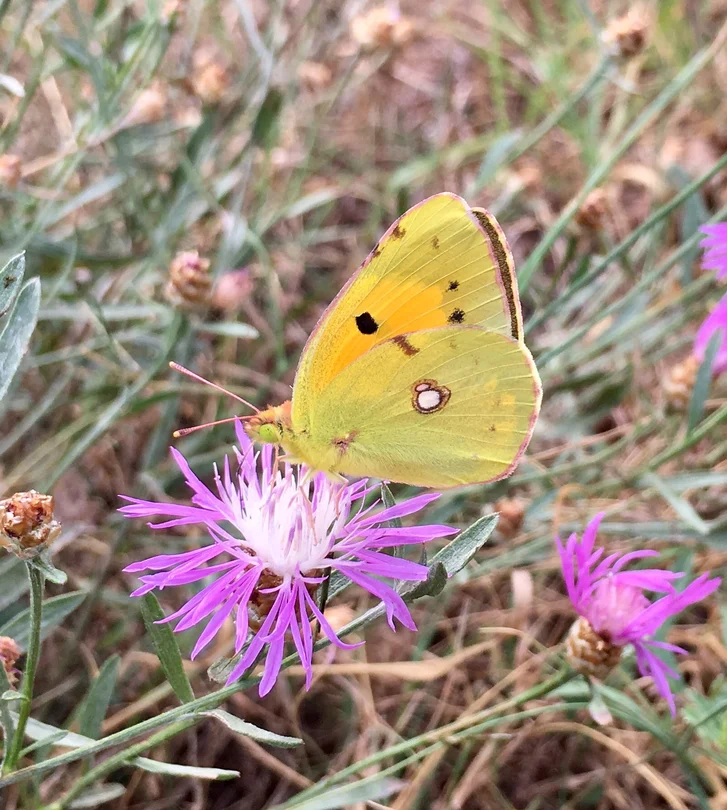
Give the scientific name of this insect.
Colias croceus
